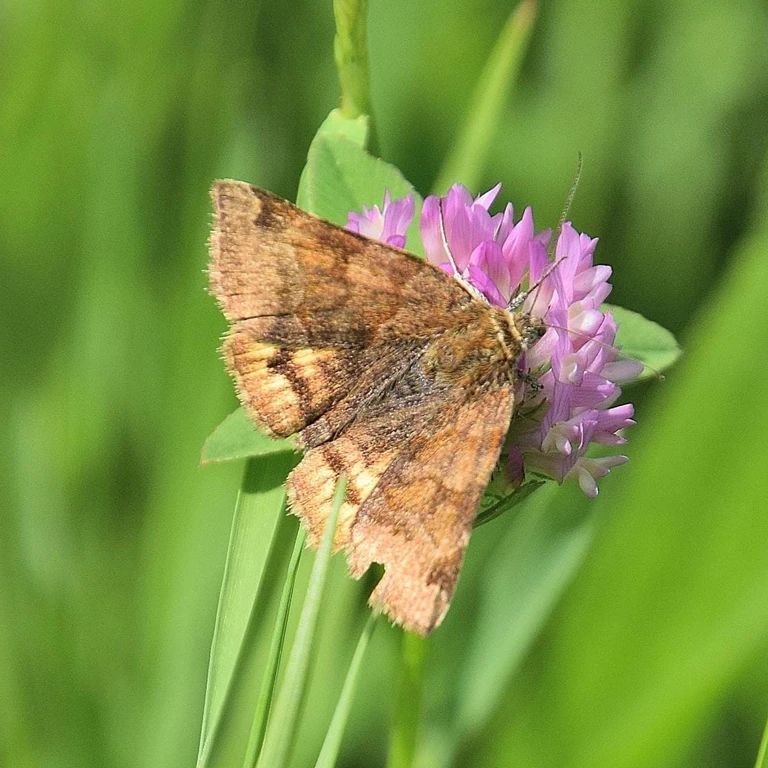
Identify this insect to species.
Euclidia glyphica
